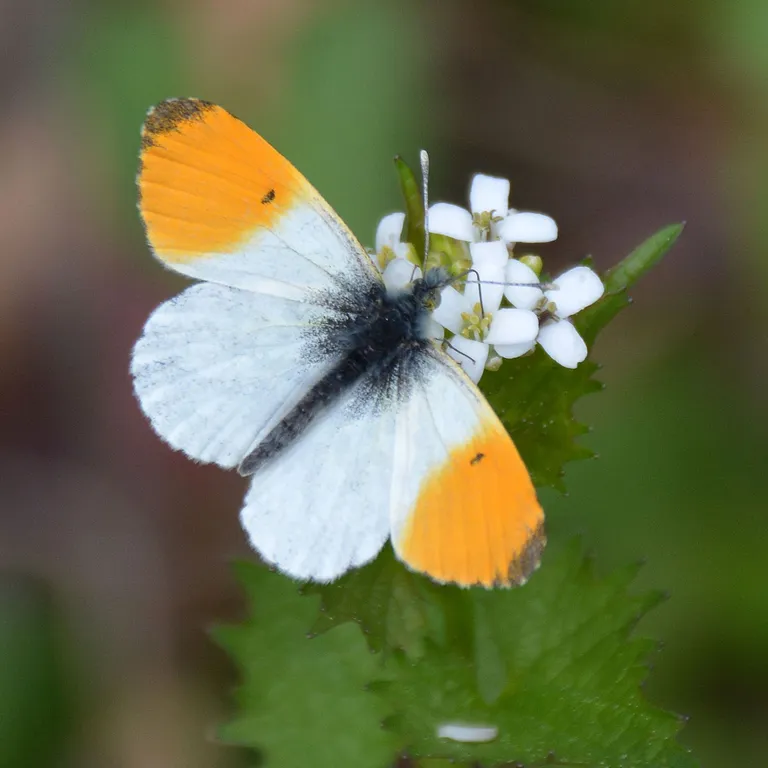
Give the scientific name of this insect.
Anthocharis cardamines
